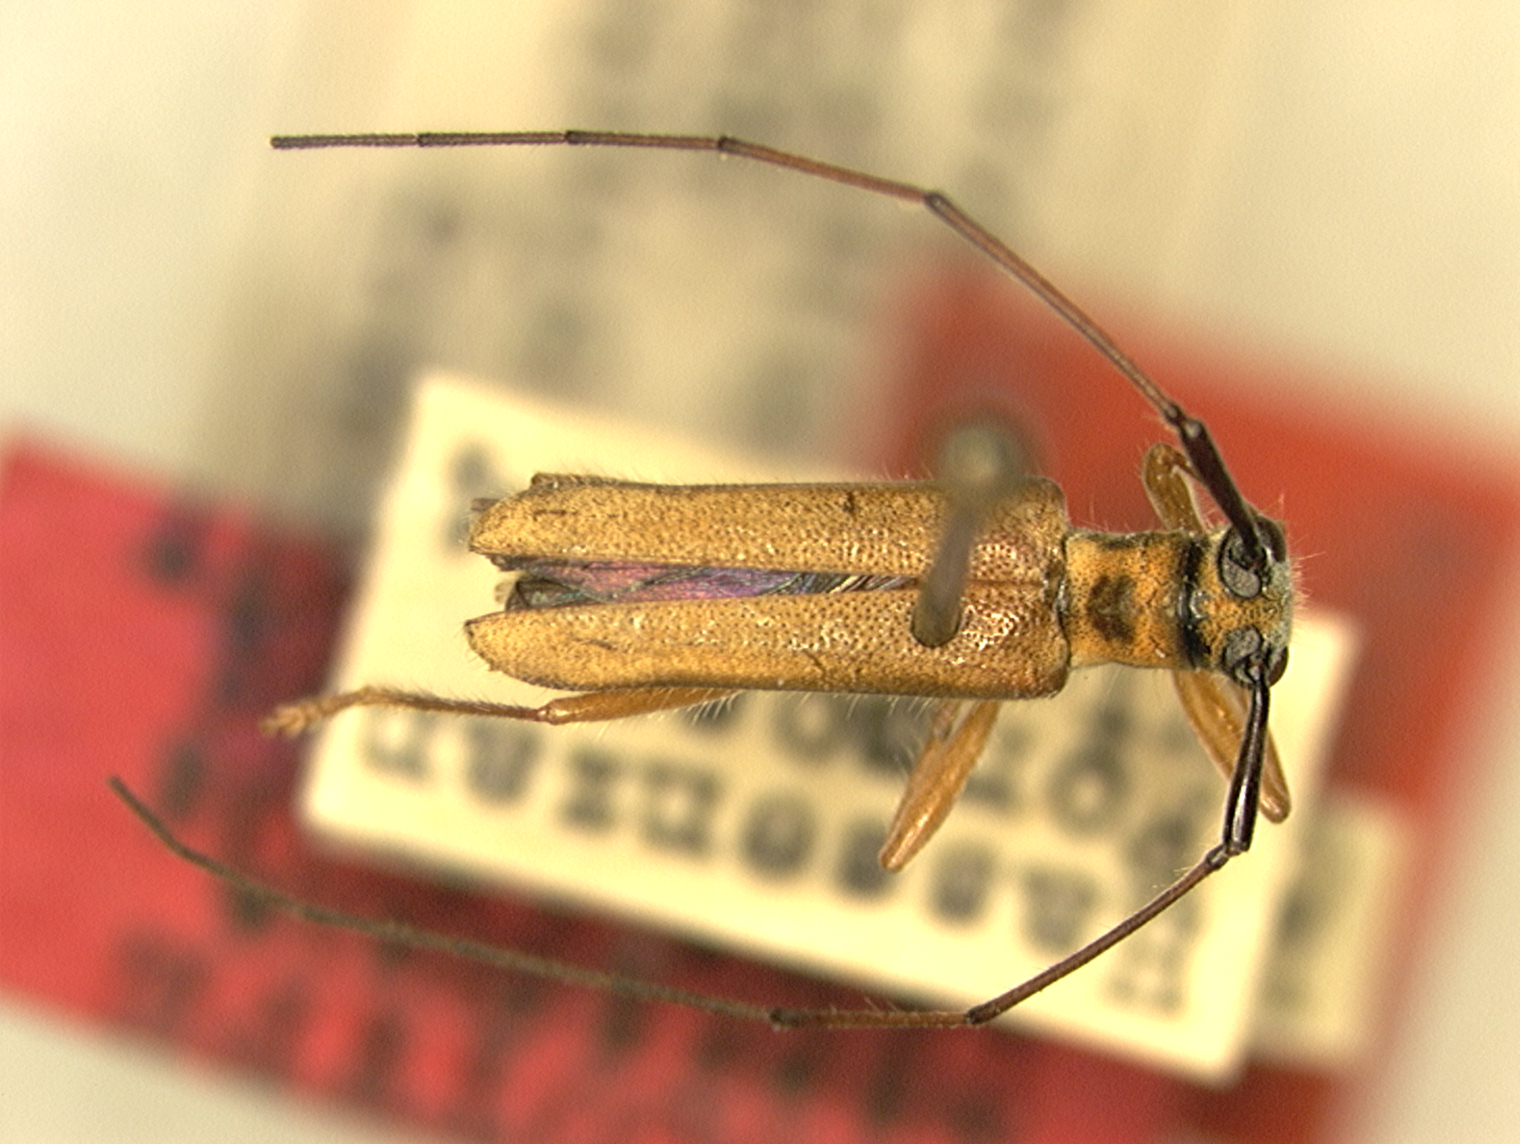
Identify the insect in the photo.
Neoserixia longicollis
